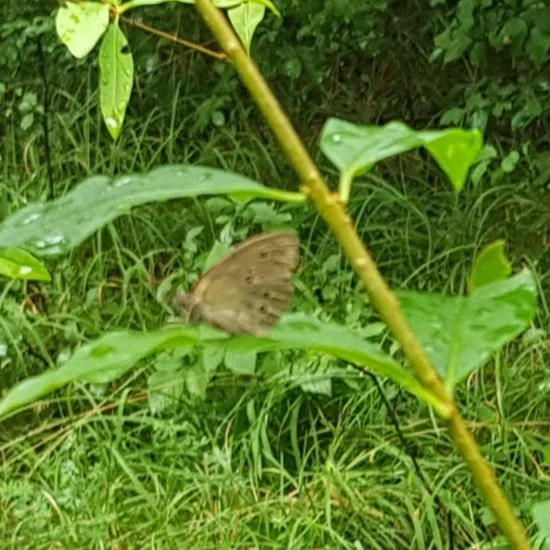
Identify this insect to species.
Aphantopus hyperantus
